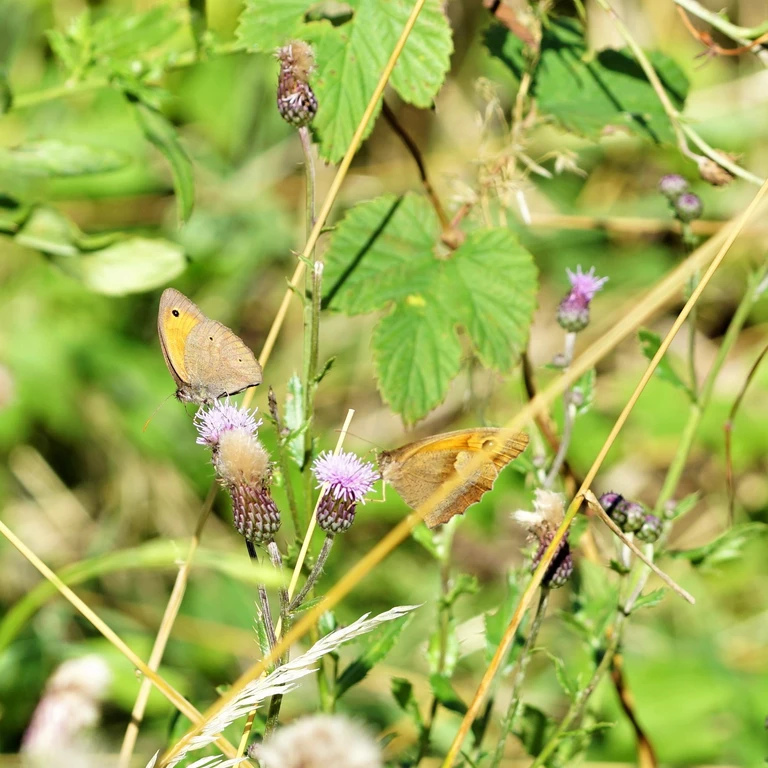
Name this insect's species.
Maniola jurtina
